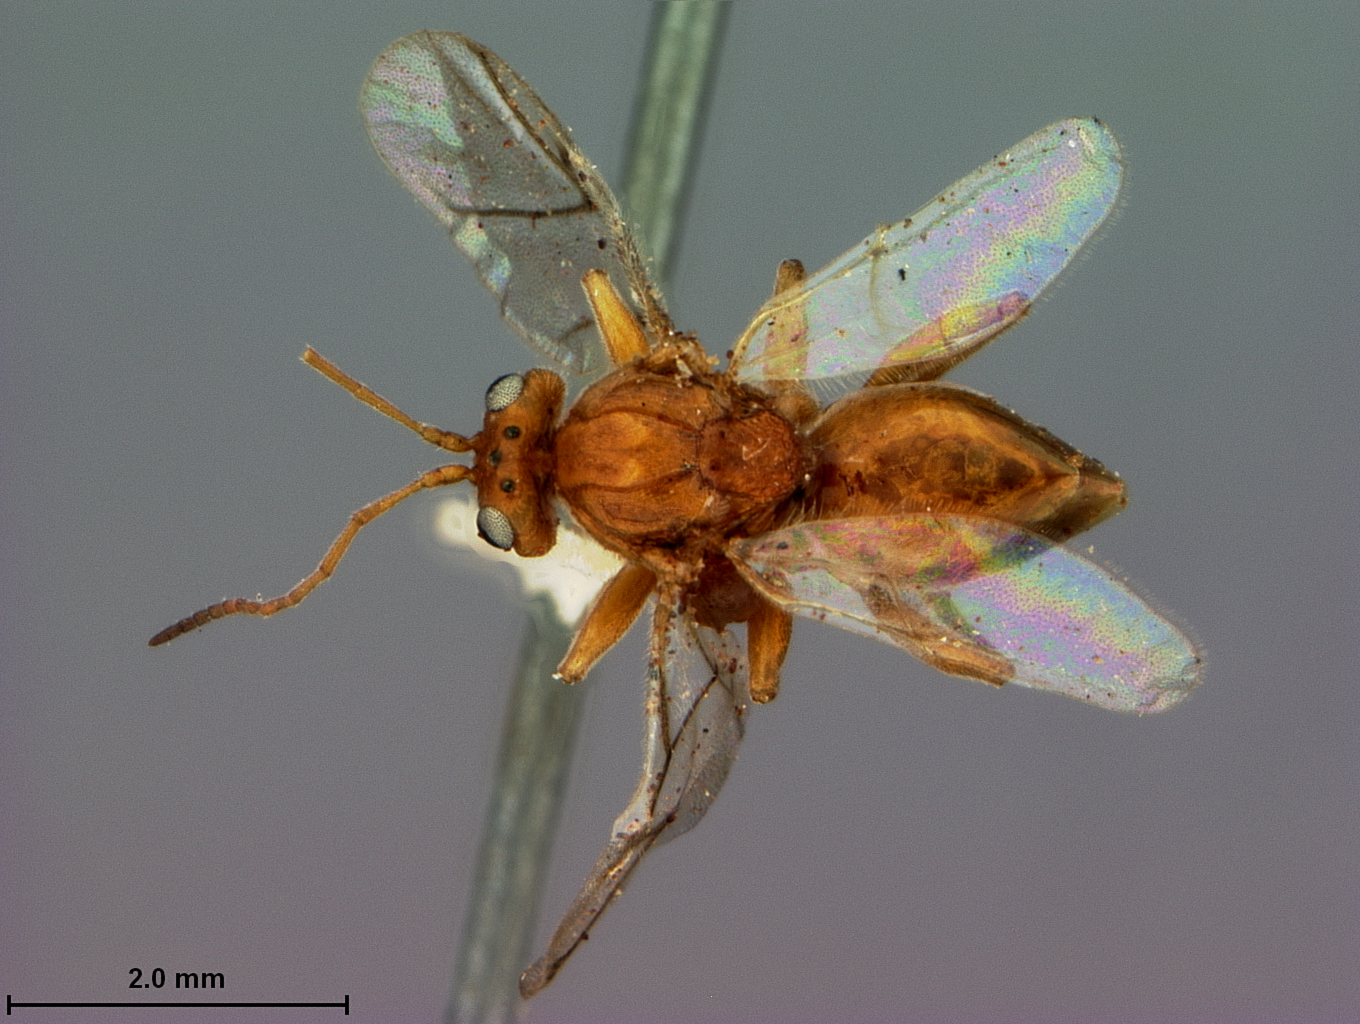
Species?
Cynips plumbea
